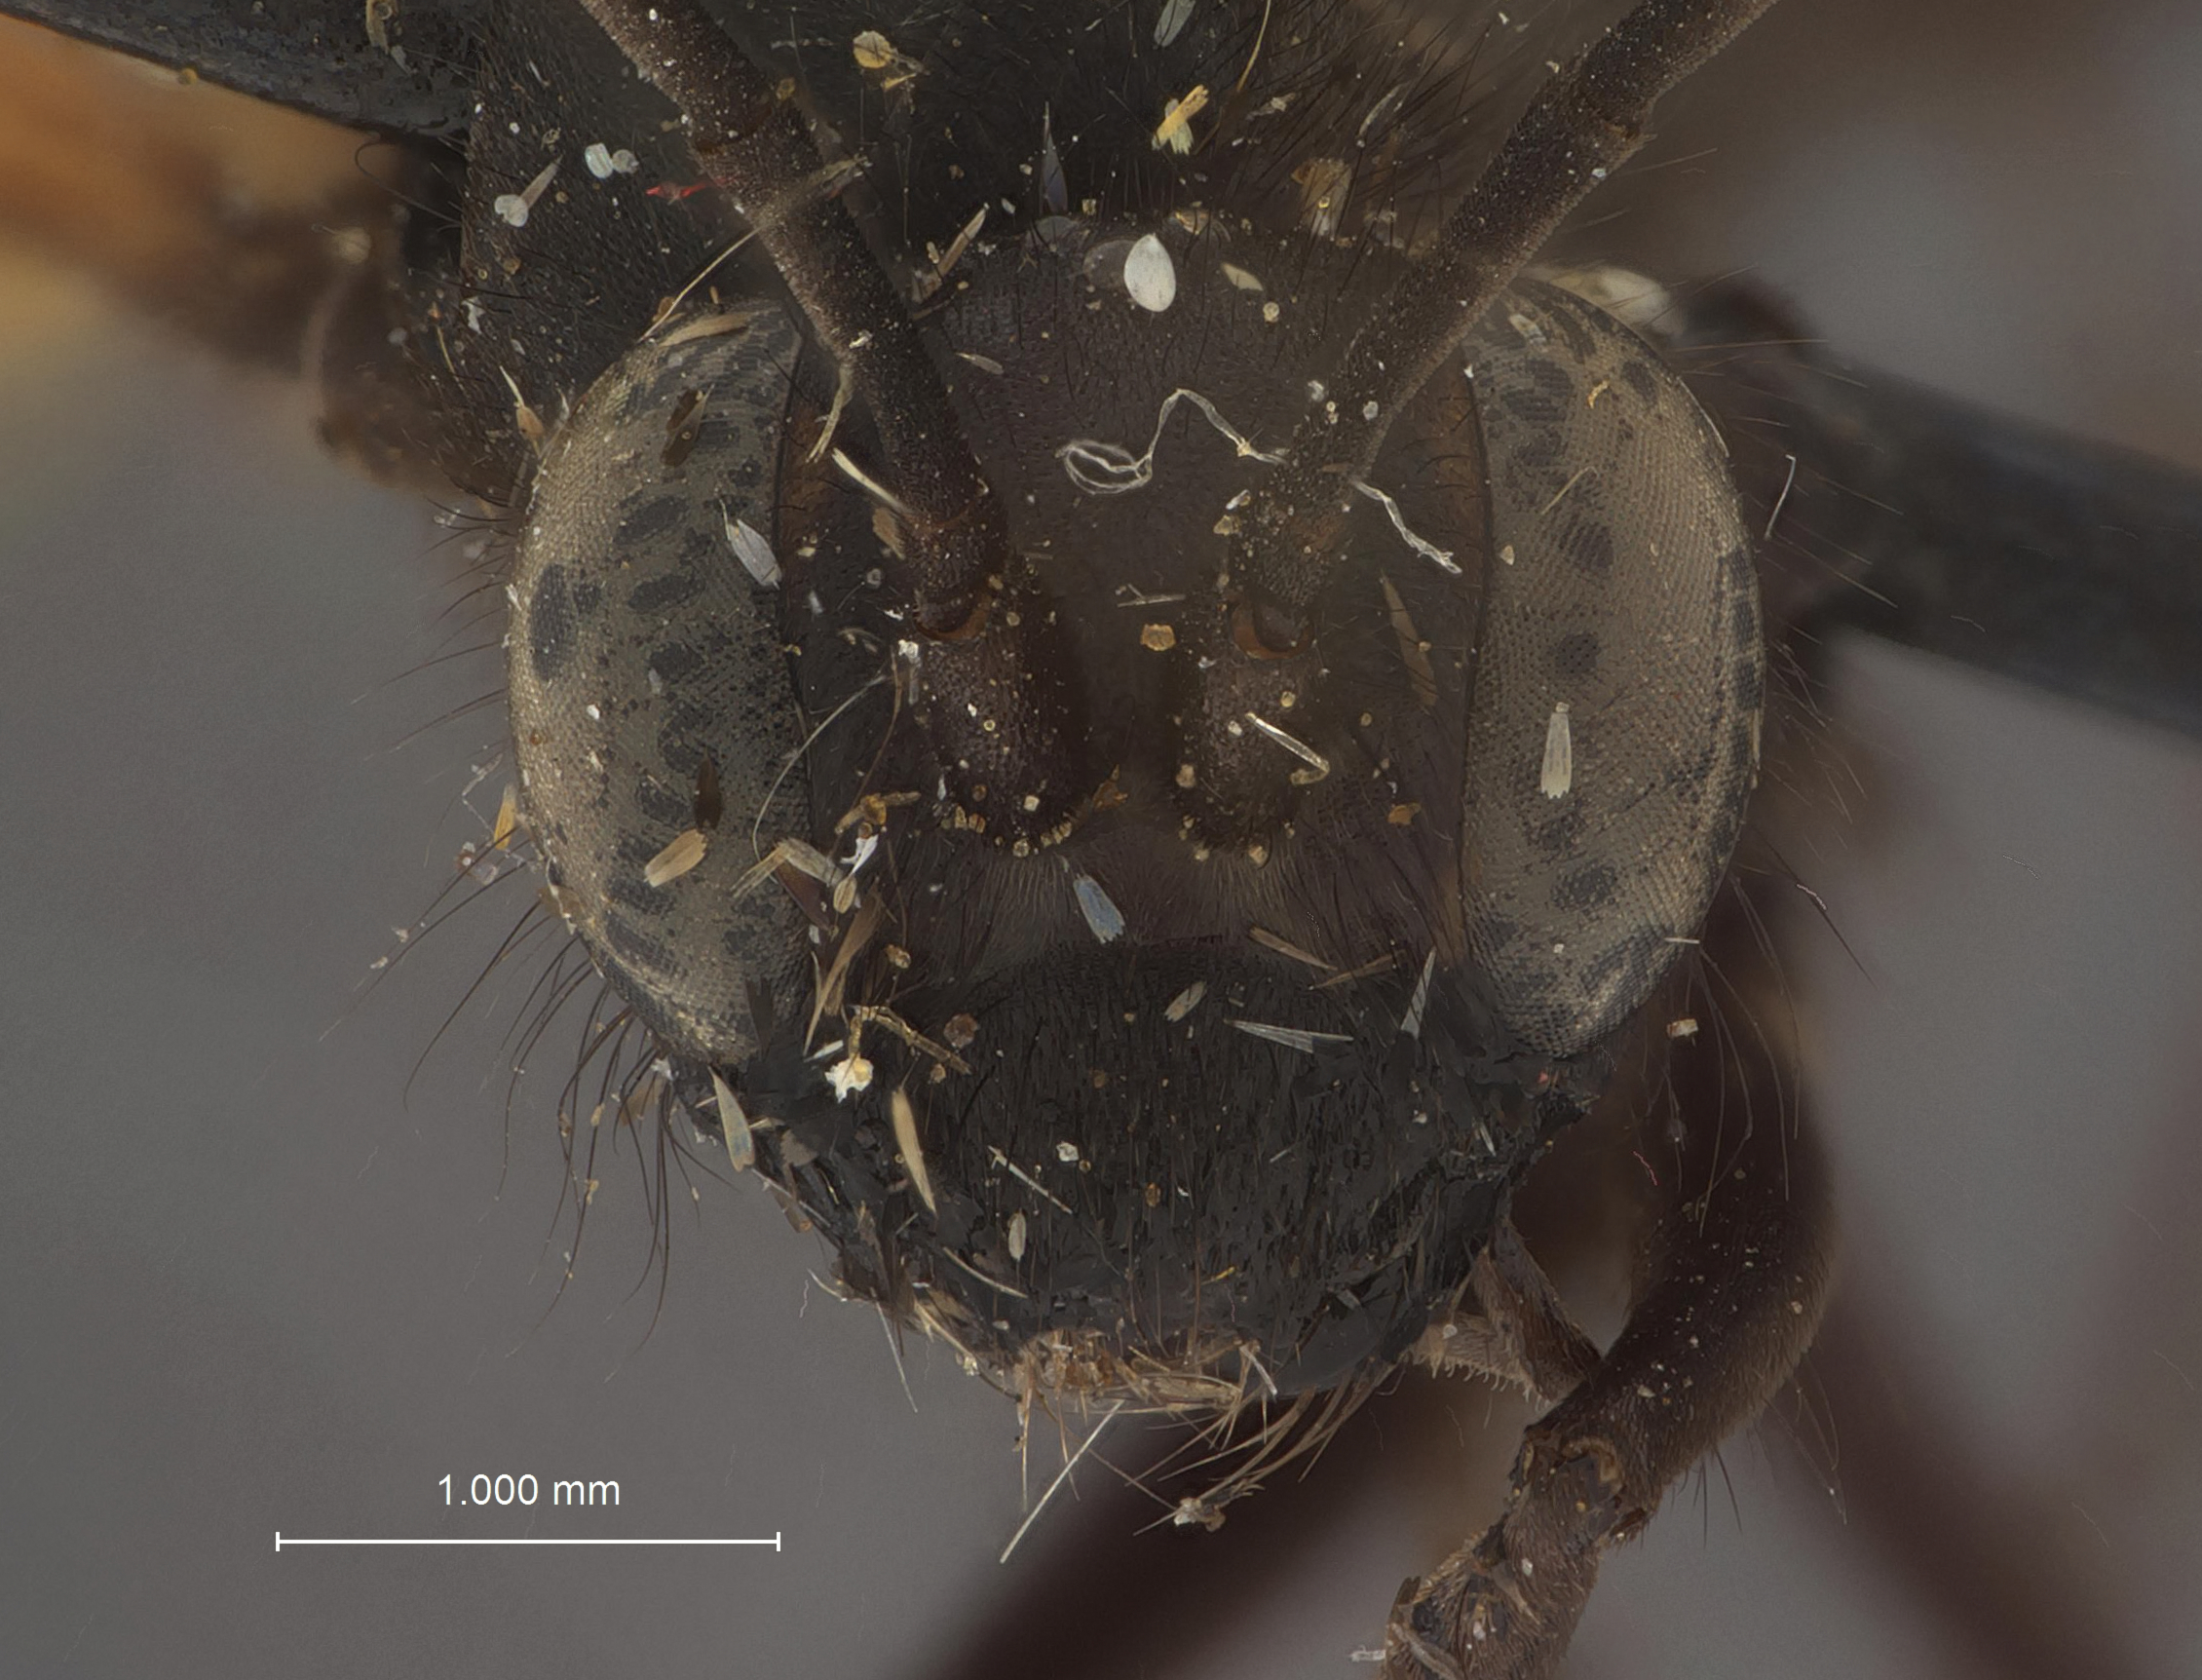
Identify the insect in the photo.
Priocnessus hirsutus
